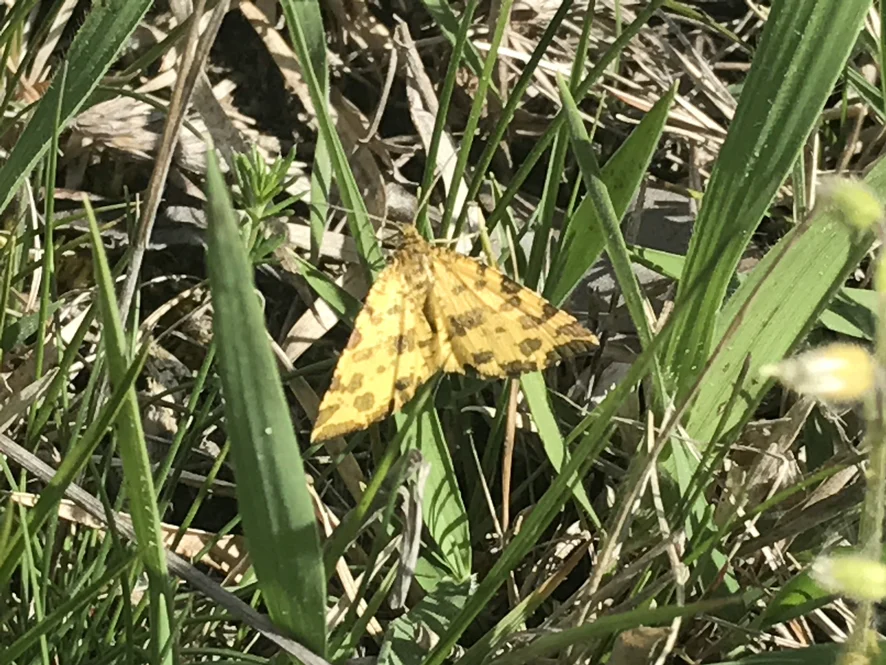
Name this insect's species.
Pseudopanthera macularia
